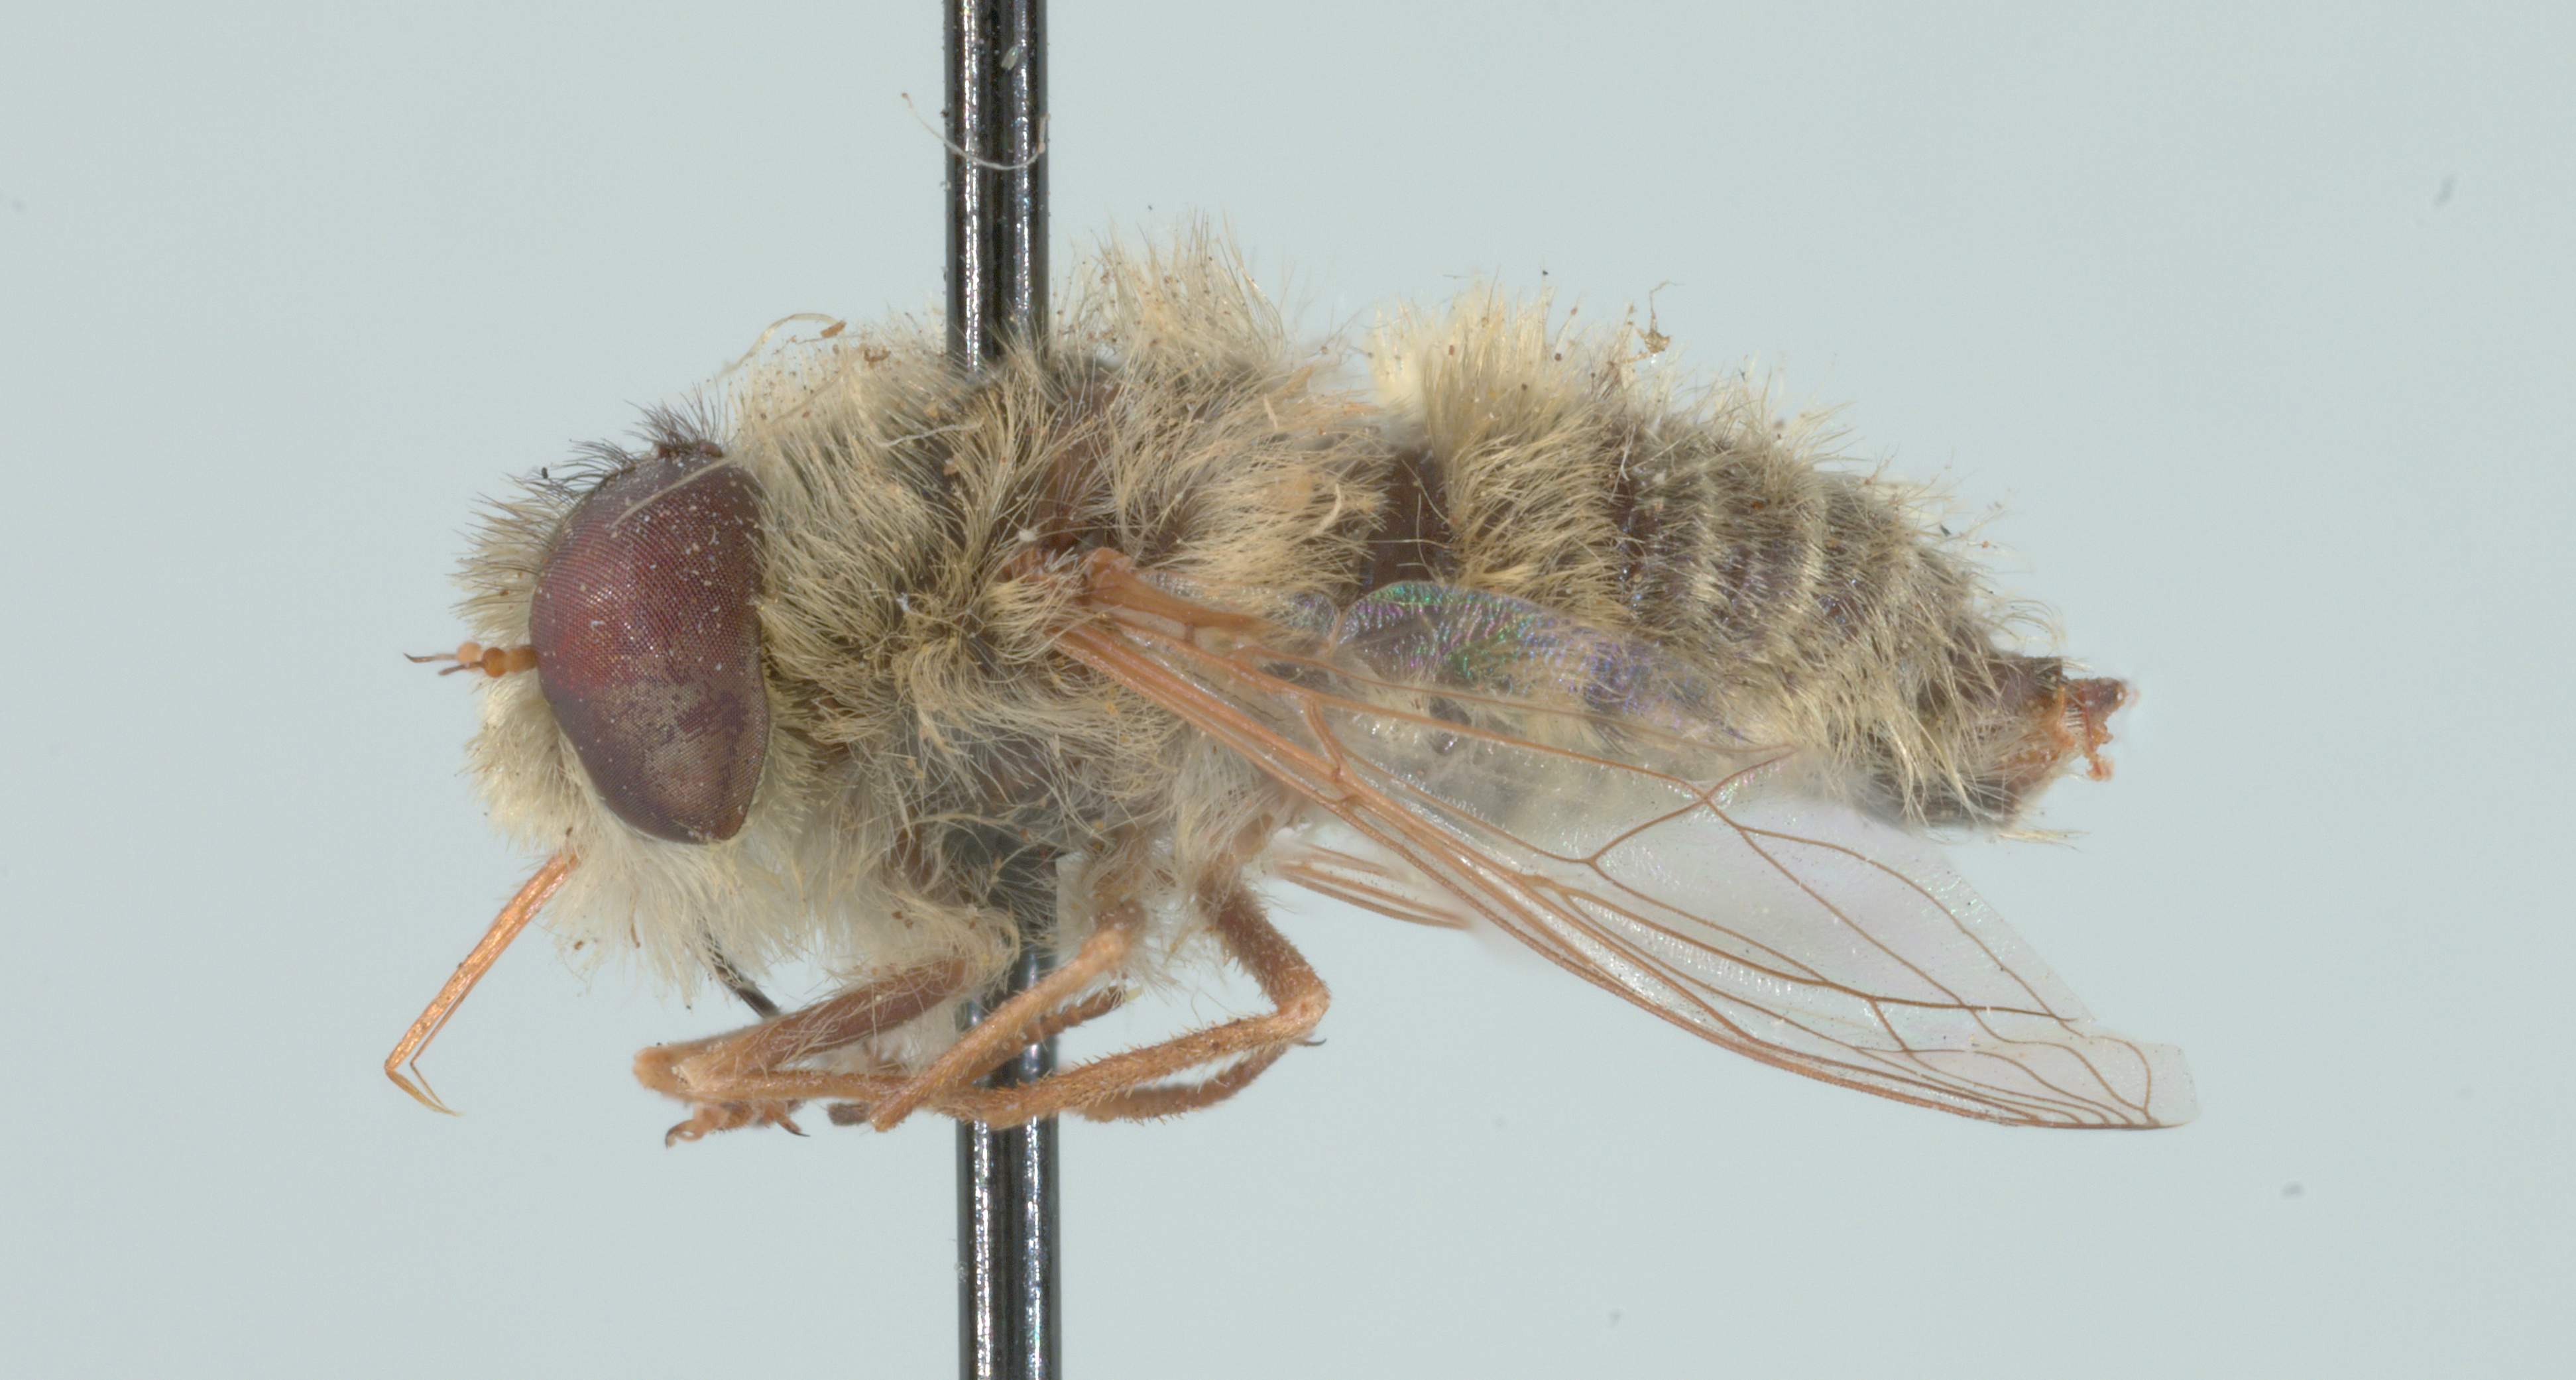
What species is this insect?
Neorhynchocephalus sackenii
